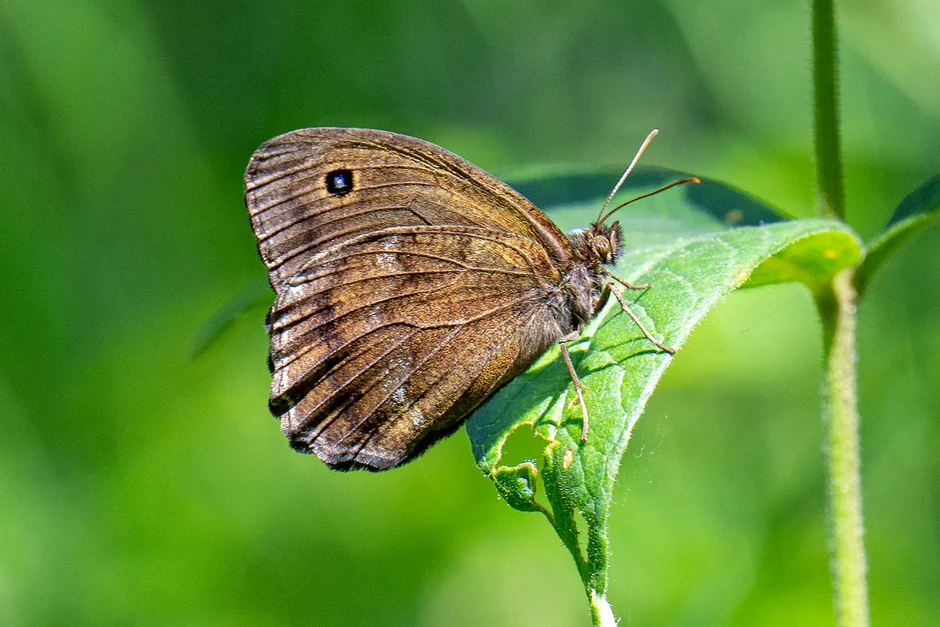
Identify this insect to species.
Minois dryas
